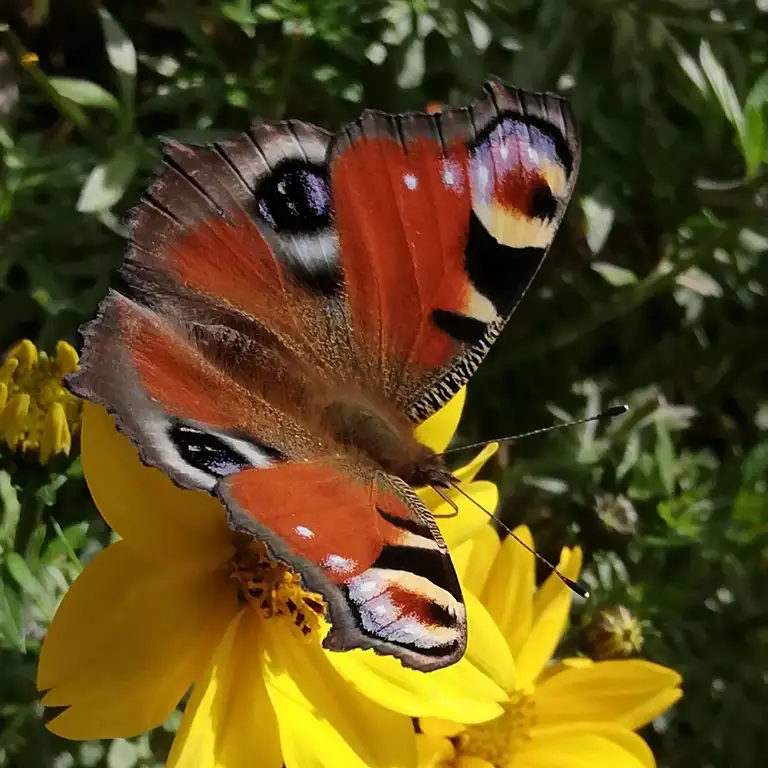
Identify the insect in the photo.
Aglais io
